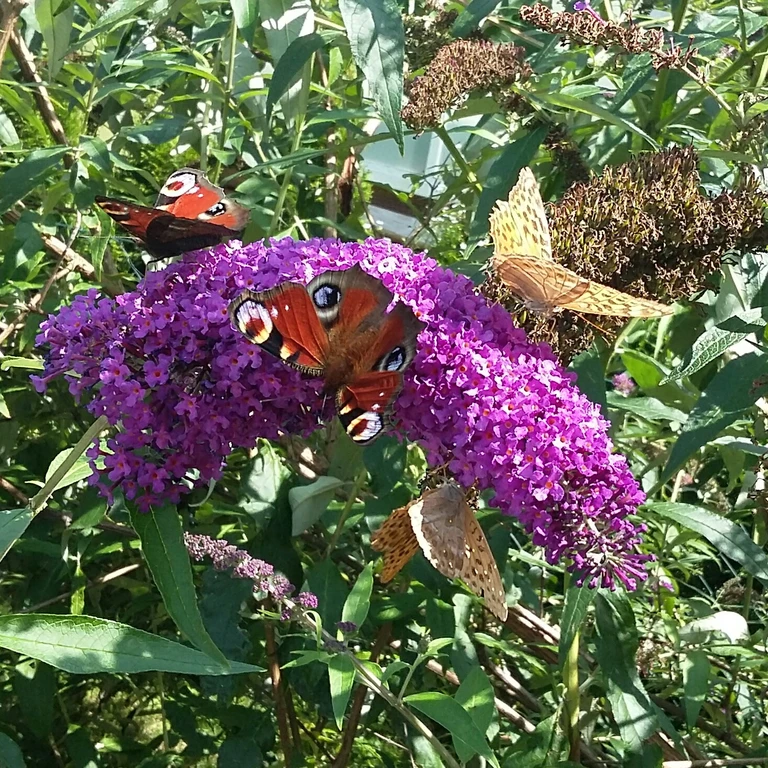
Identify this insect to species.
Argynnis paphia
